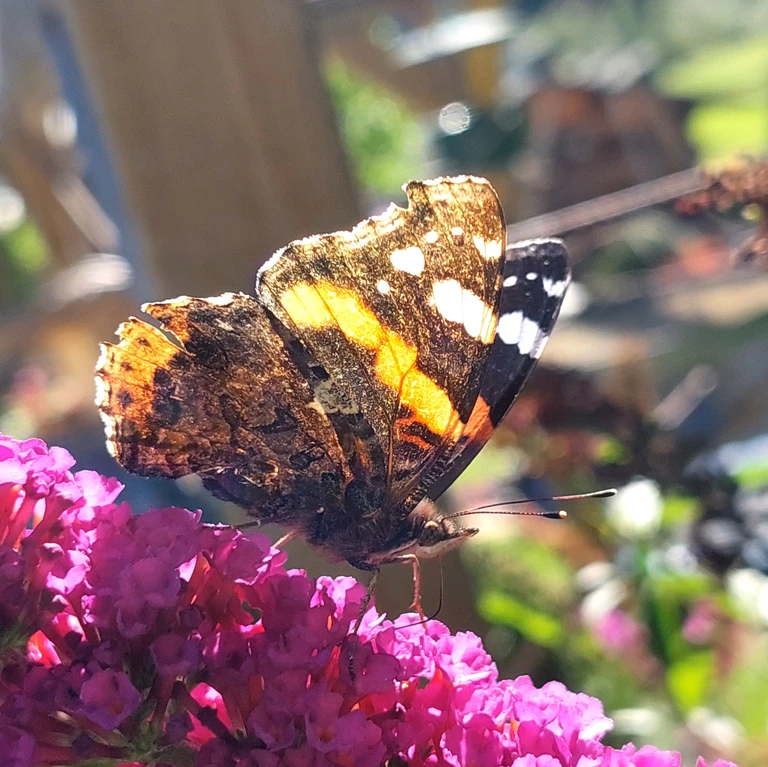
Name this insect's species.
Vanessa atalanta
